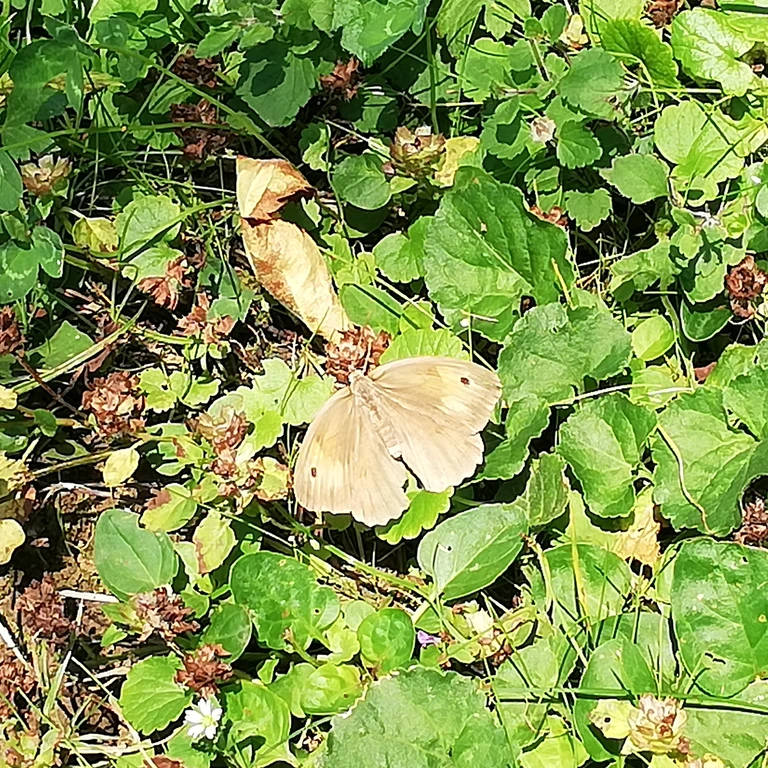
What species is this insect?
Maniola jurtina
